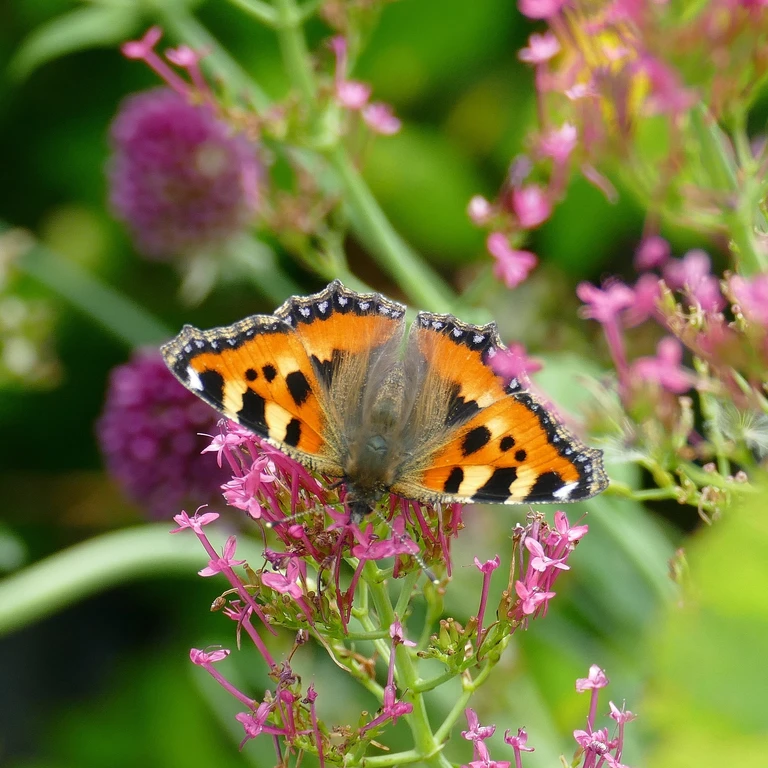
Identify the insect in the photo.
Aglais urticae
